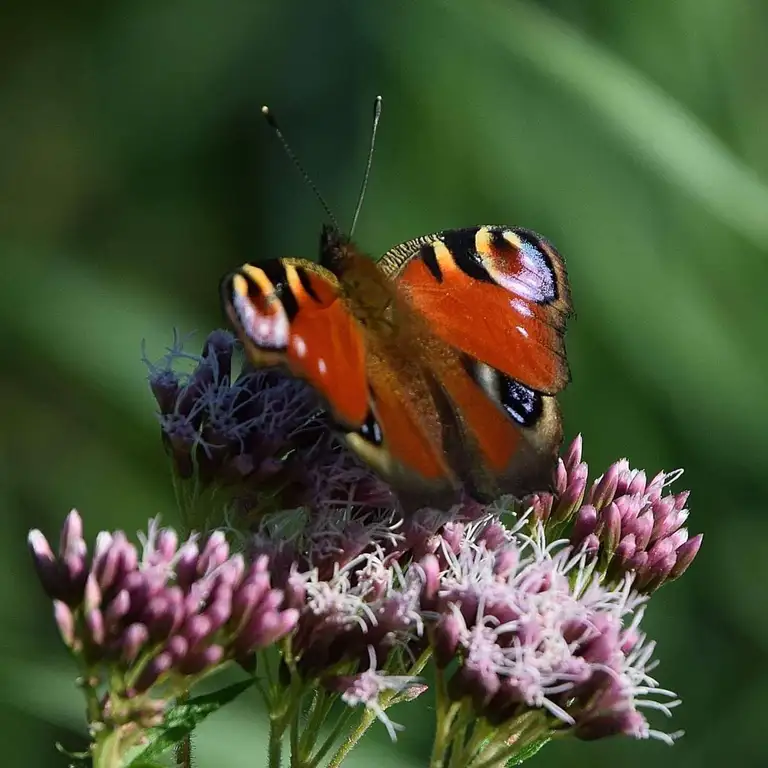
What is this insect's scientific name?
Aglais io
